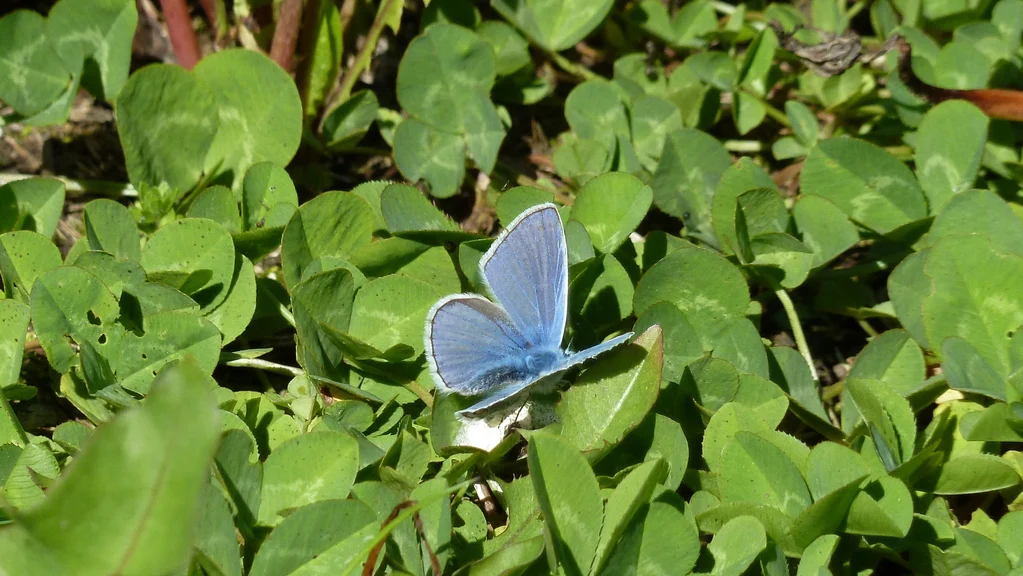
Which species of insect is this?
Polyommatus icarus
